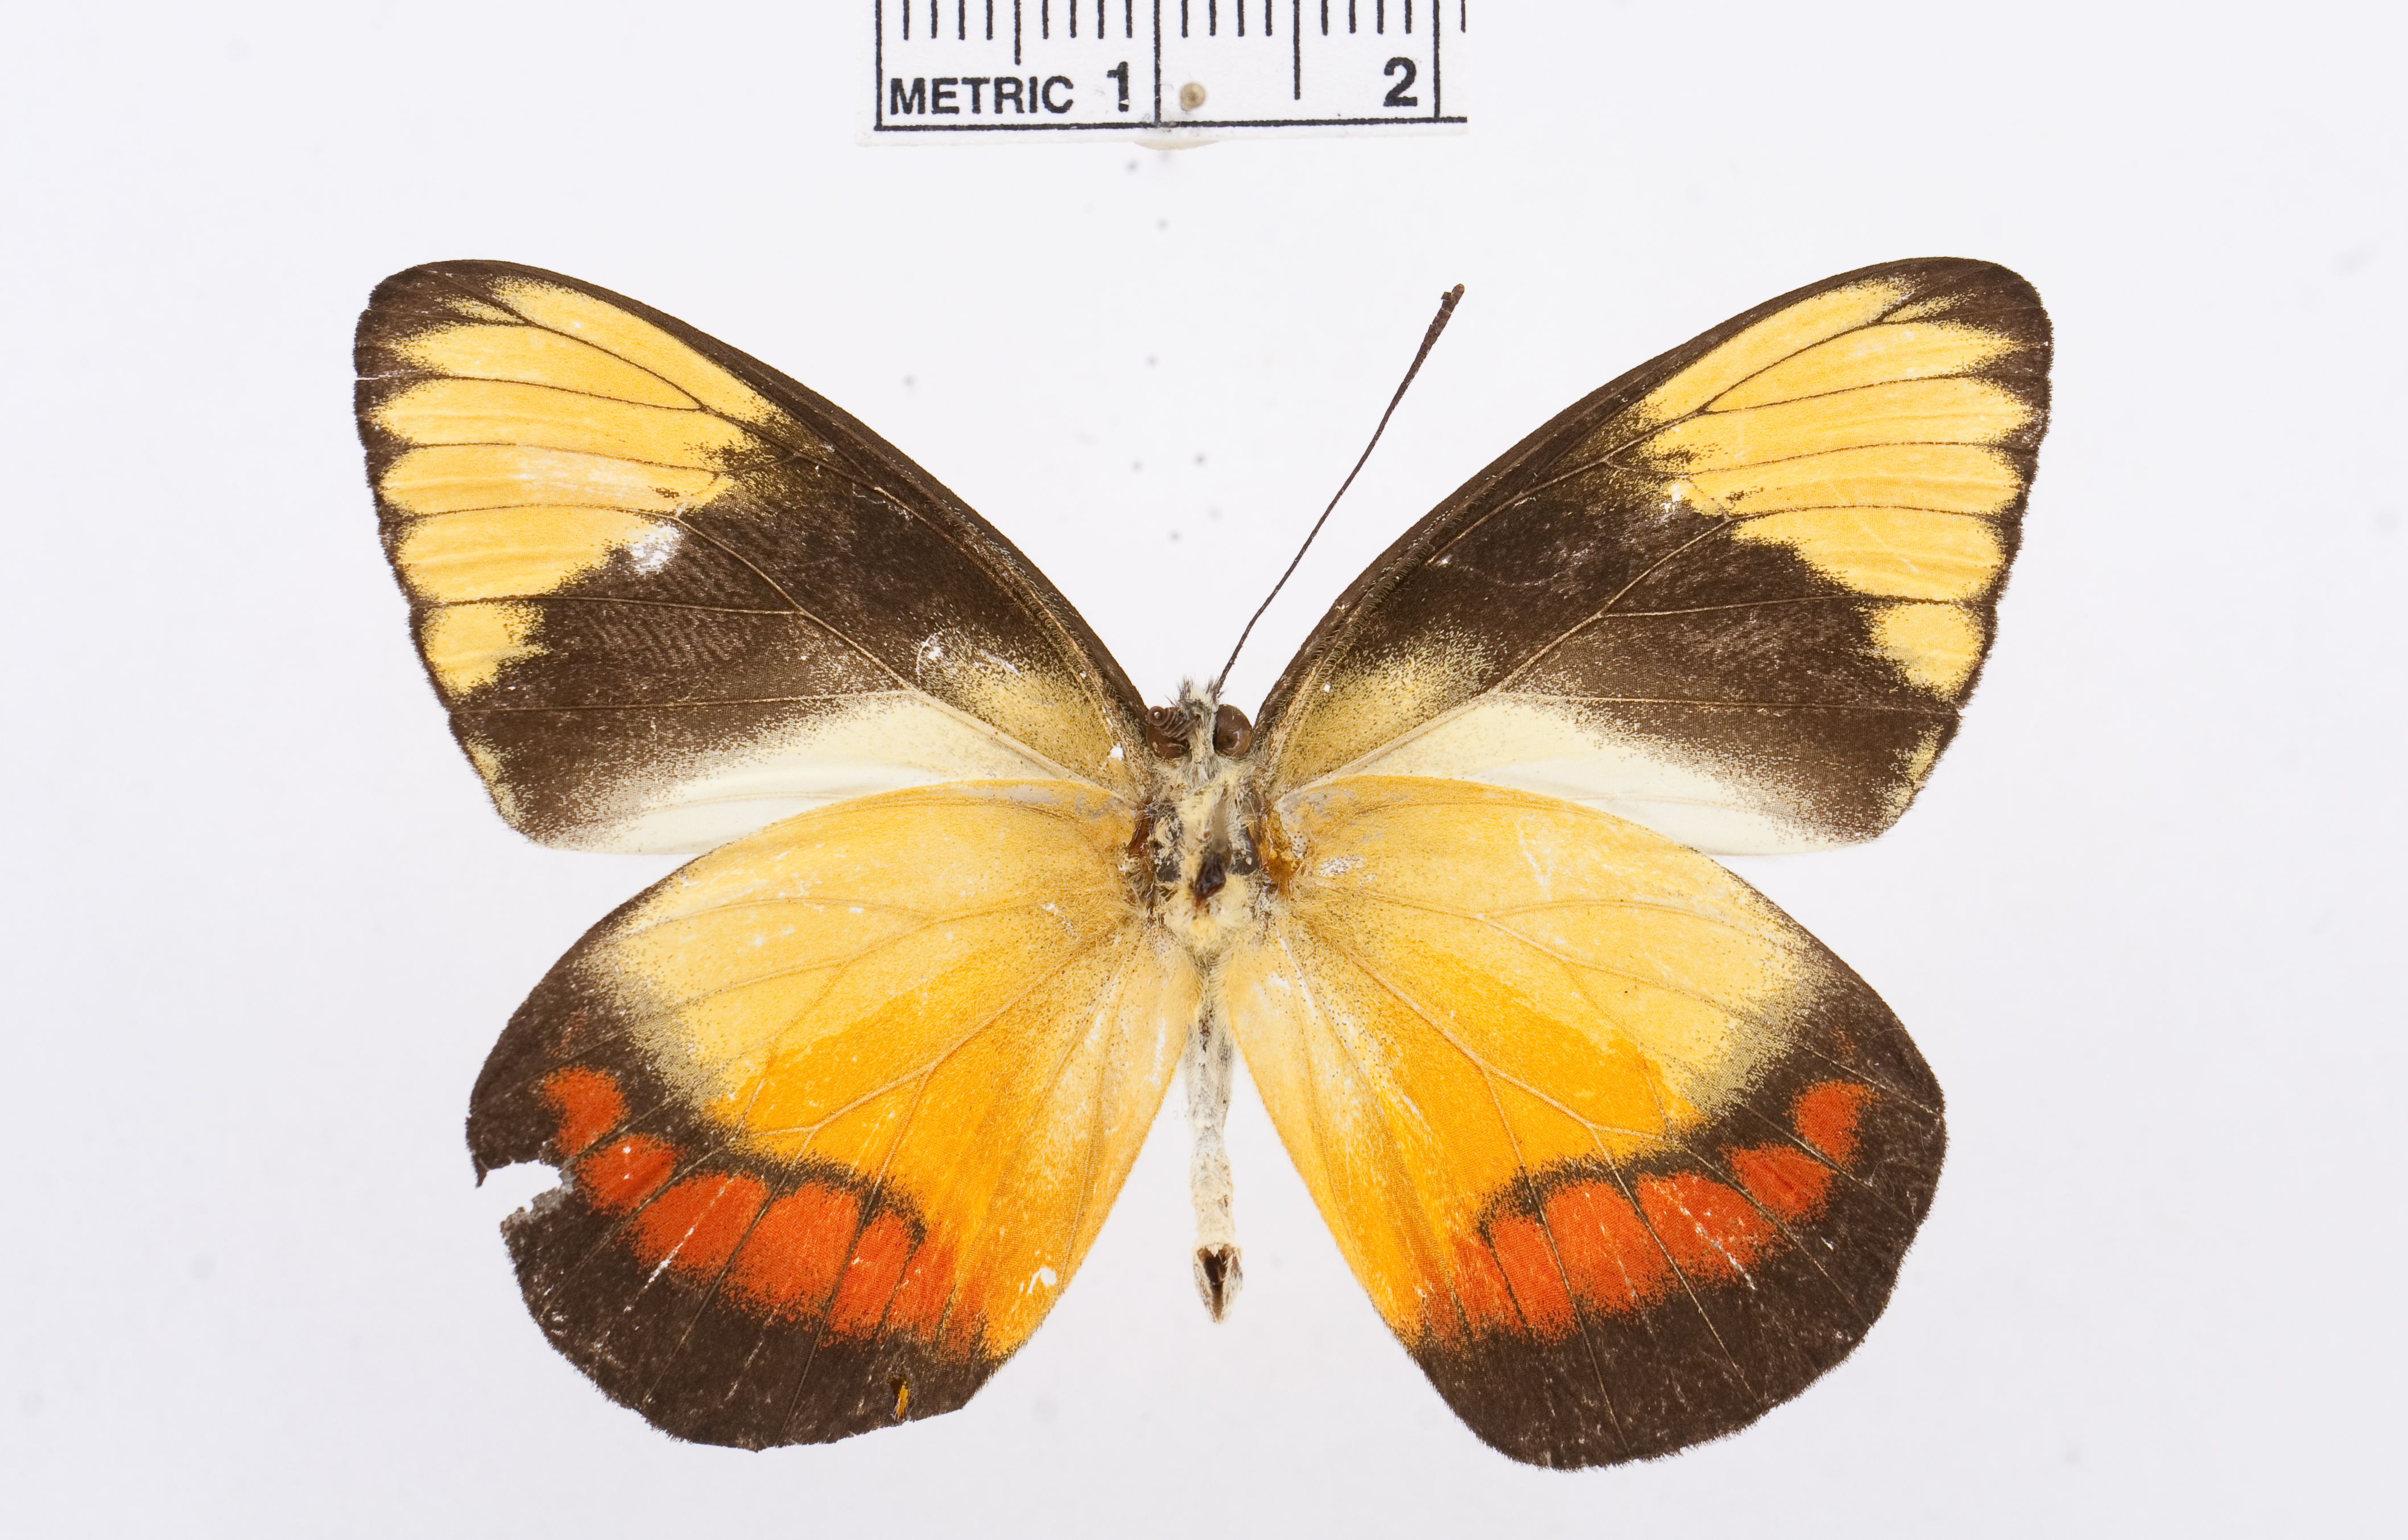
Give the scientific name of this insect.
Delias bagoe
